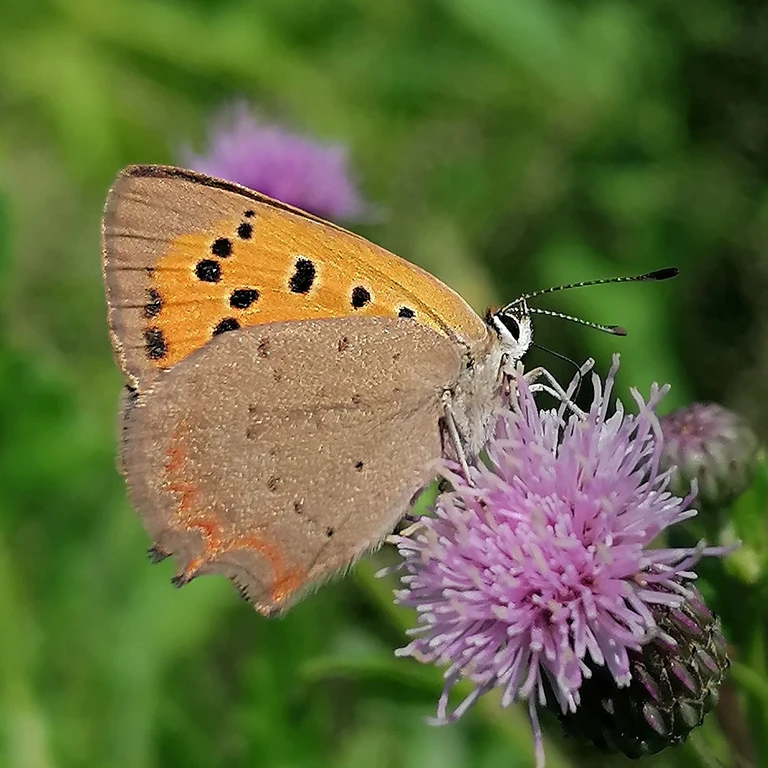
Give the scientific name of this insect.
Lycaena phlaeas
